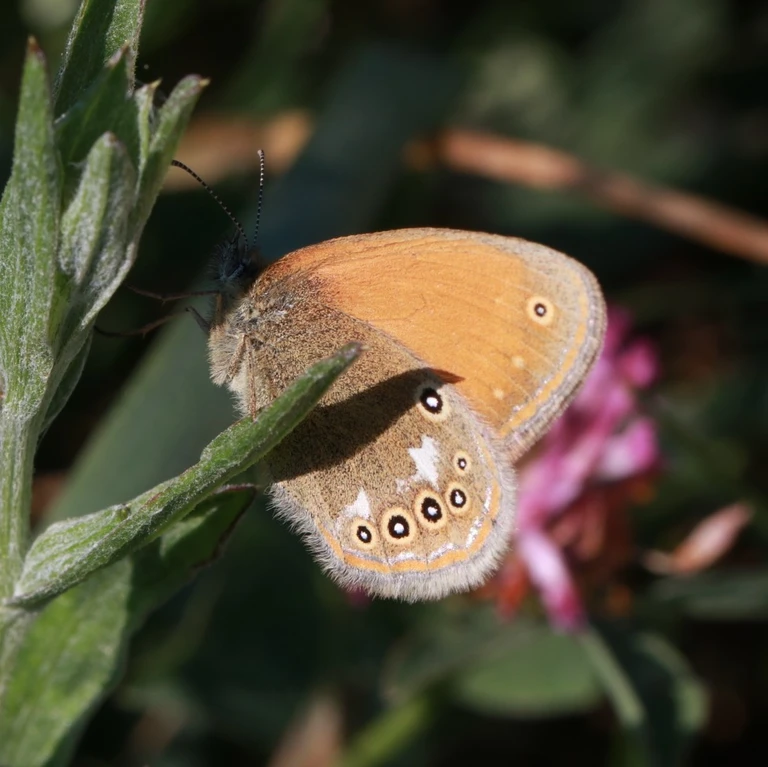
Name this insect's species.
Coenonympha glycerion (also Coenonympha iphis)
